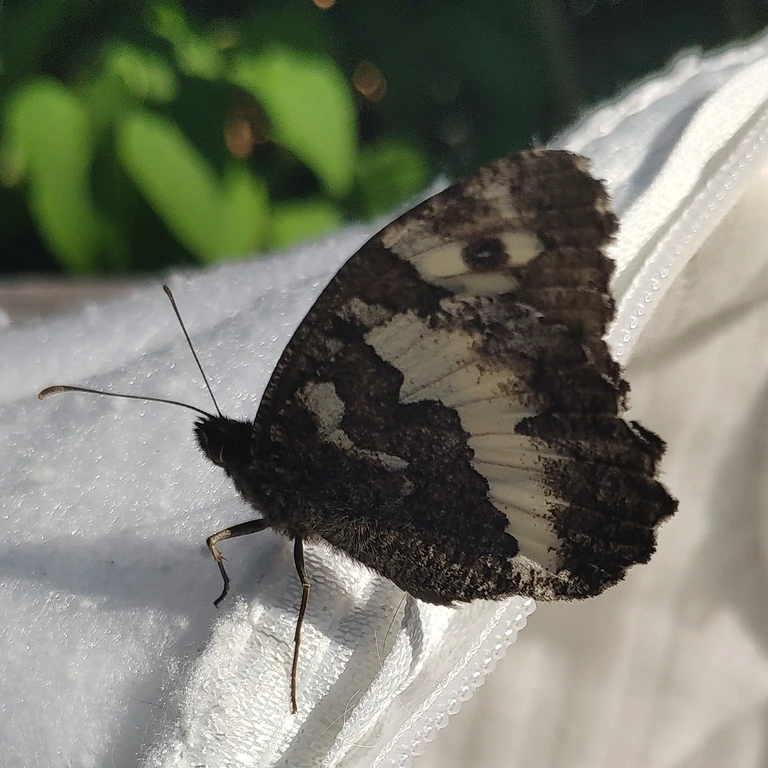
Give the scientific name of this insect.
Brintesia circe
